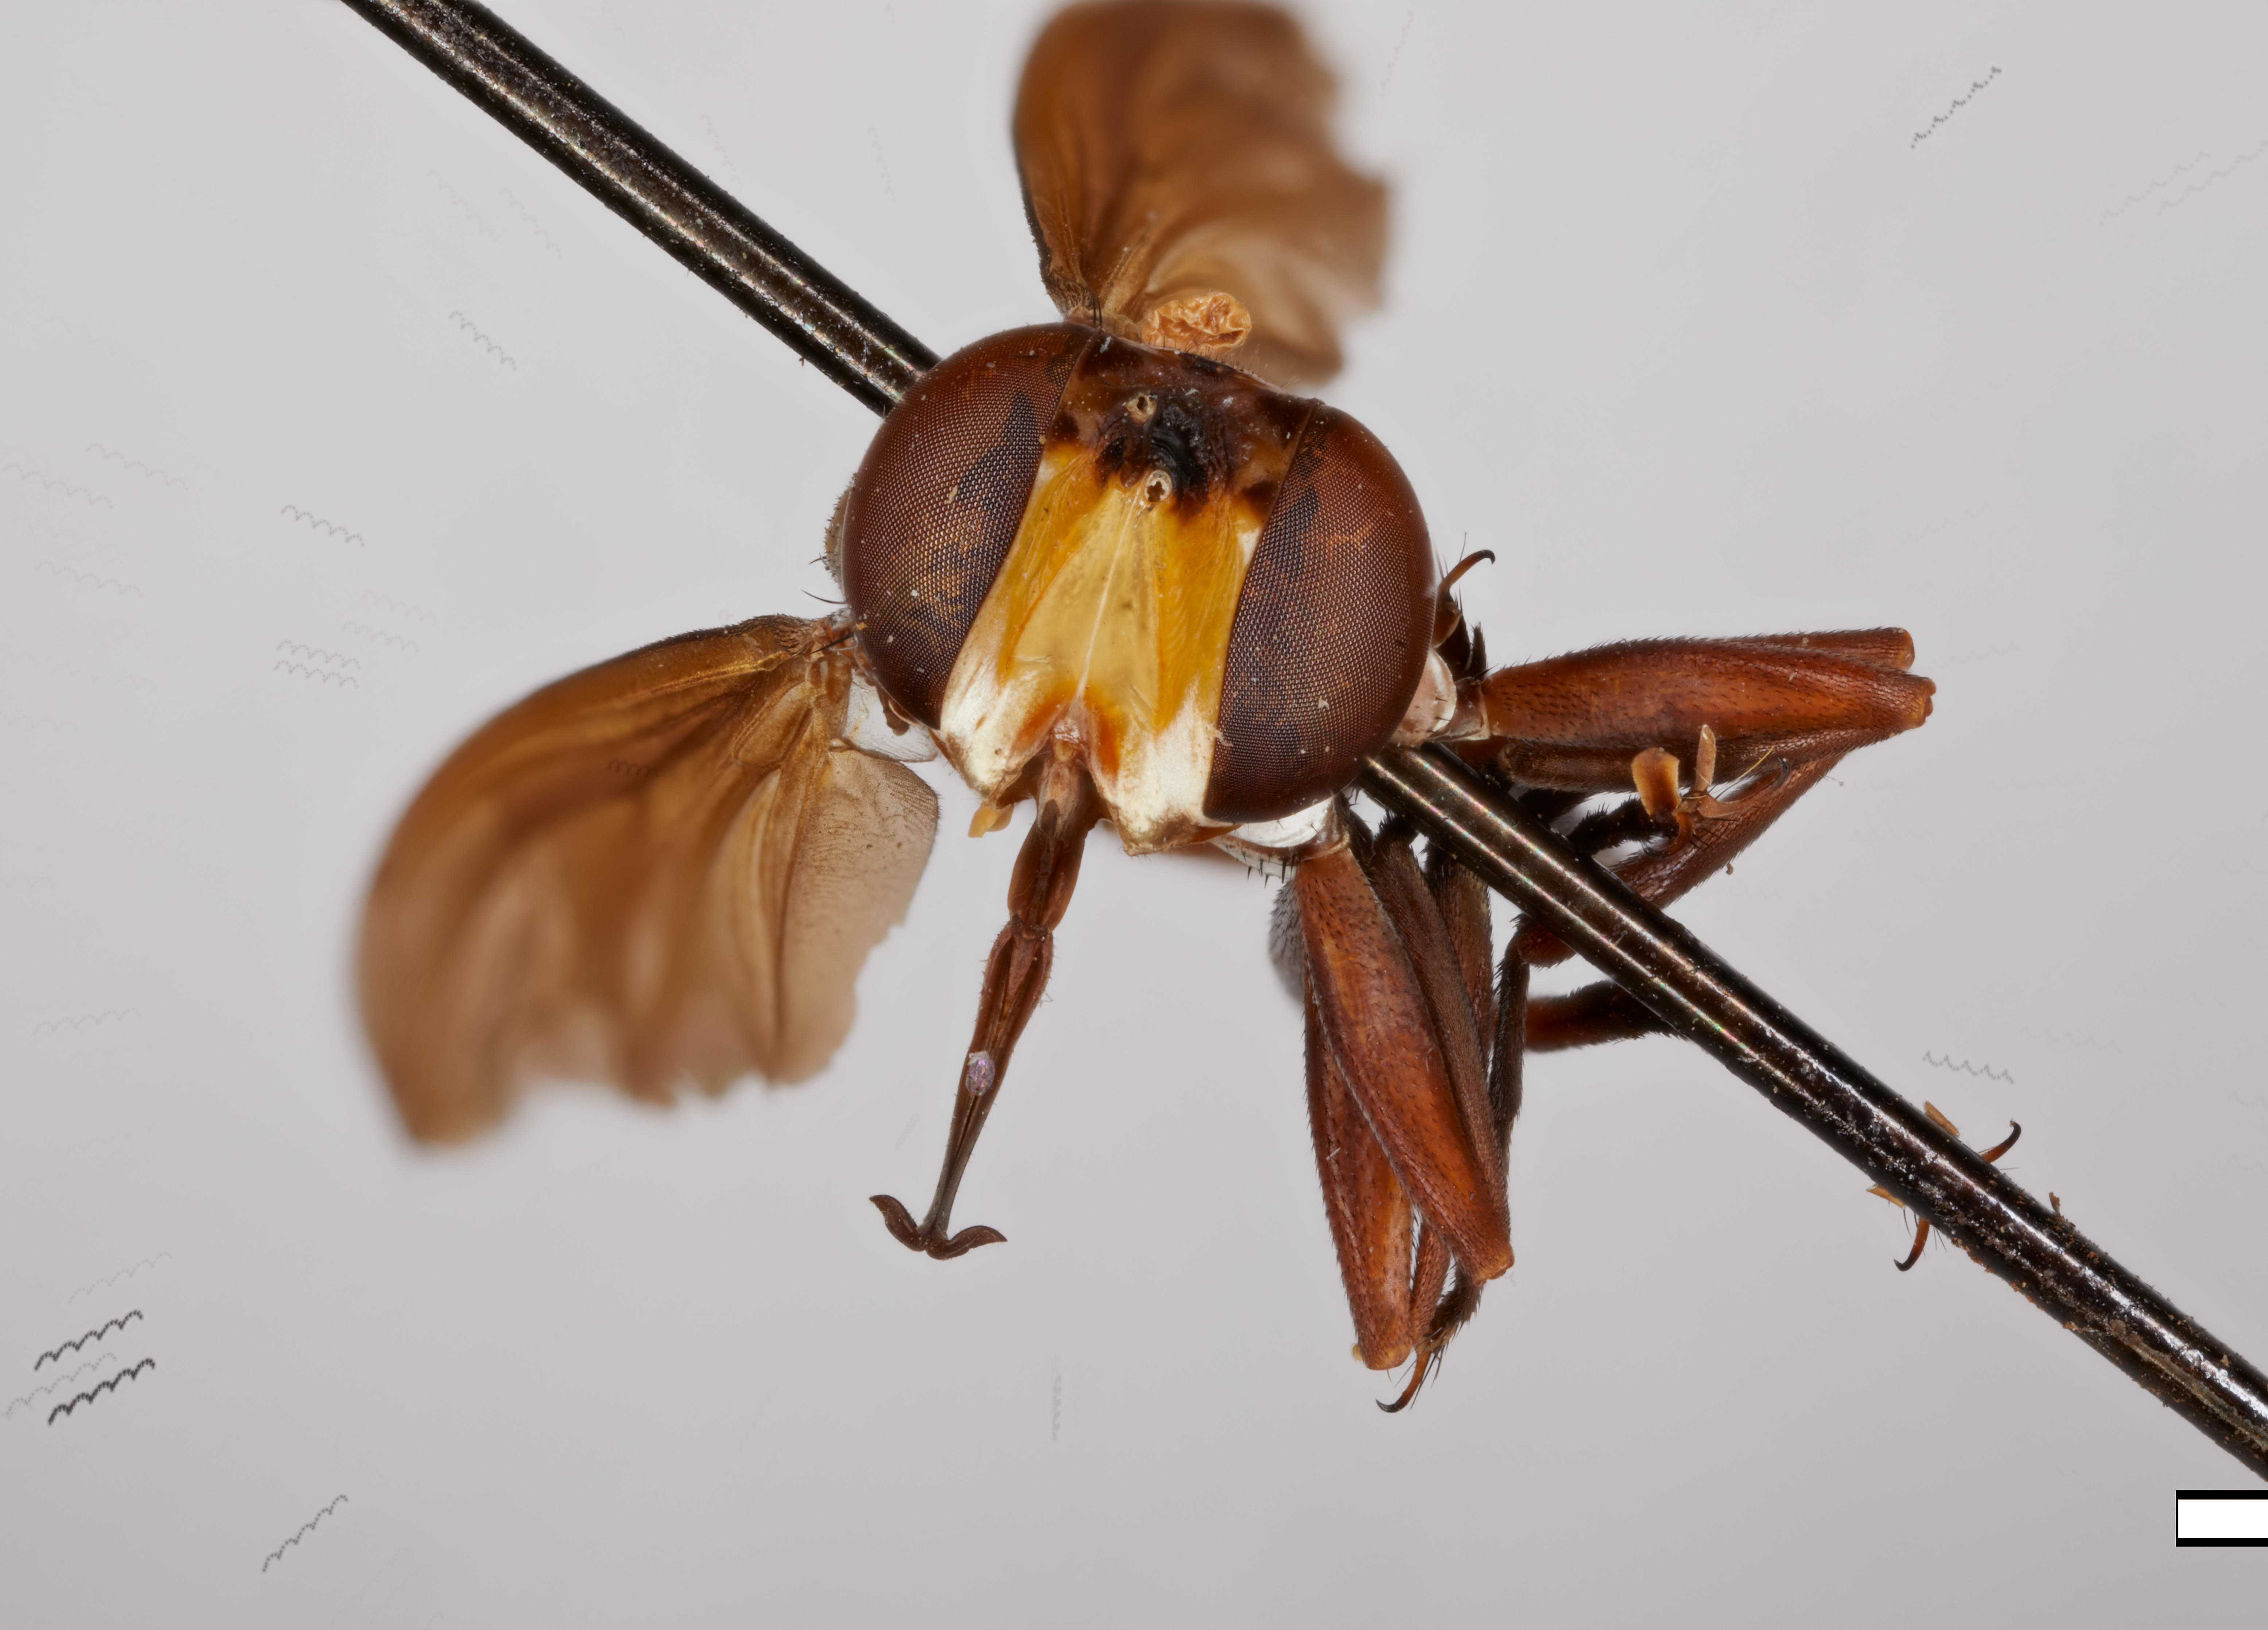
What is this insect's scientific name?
Conops nigripes
